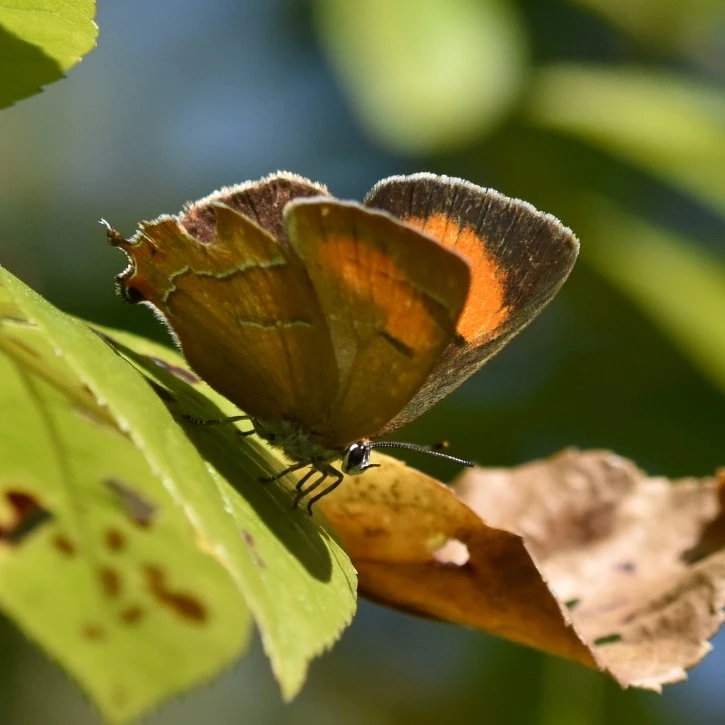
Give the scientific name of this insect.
Thecla betulae
